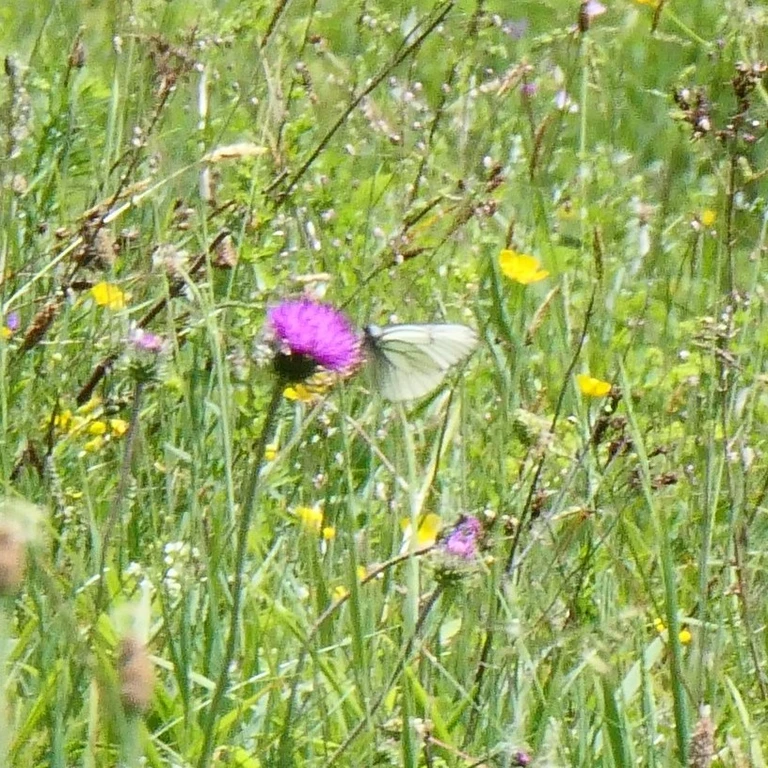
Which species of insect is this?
Aporia crataegi
